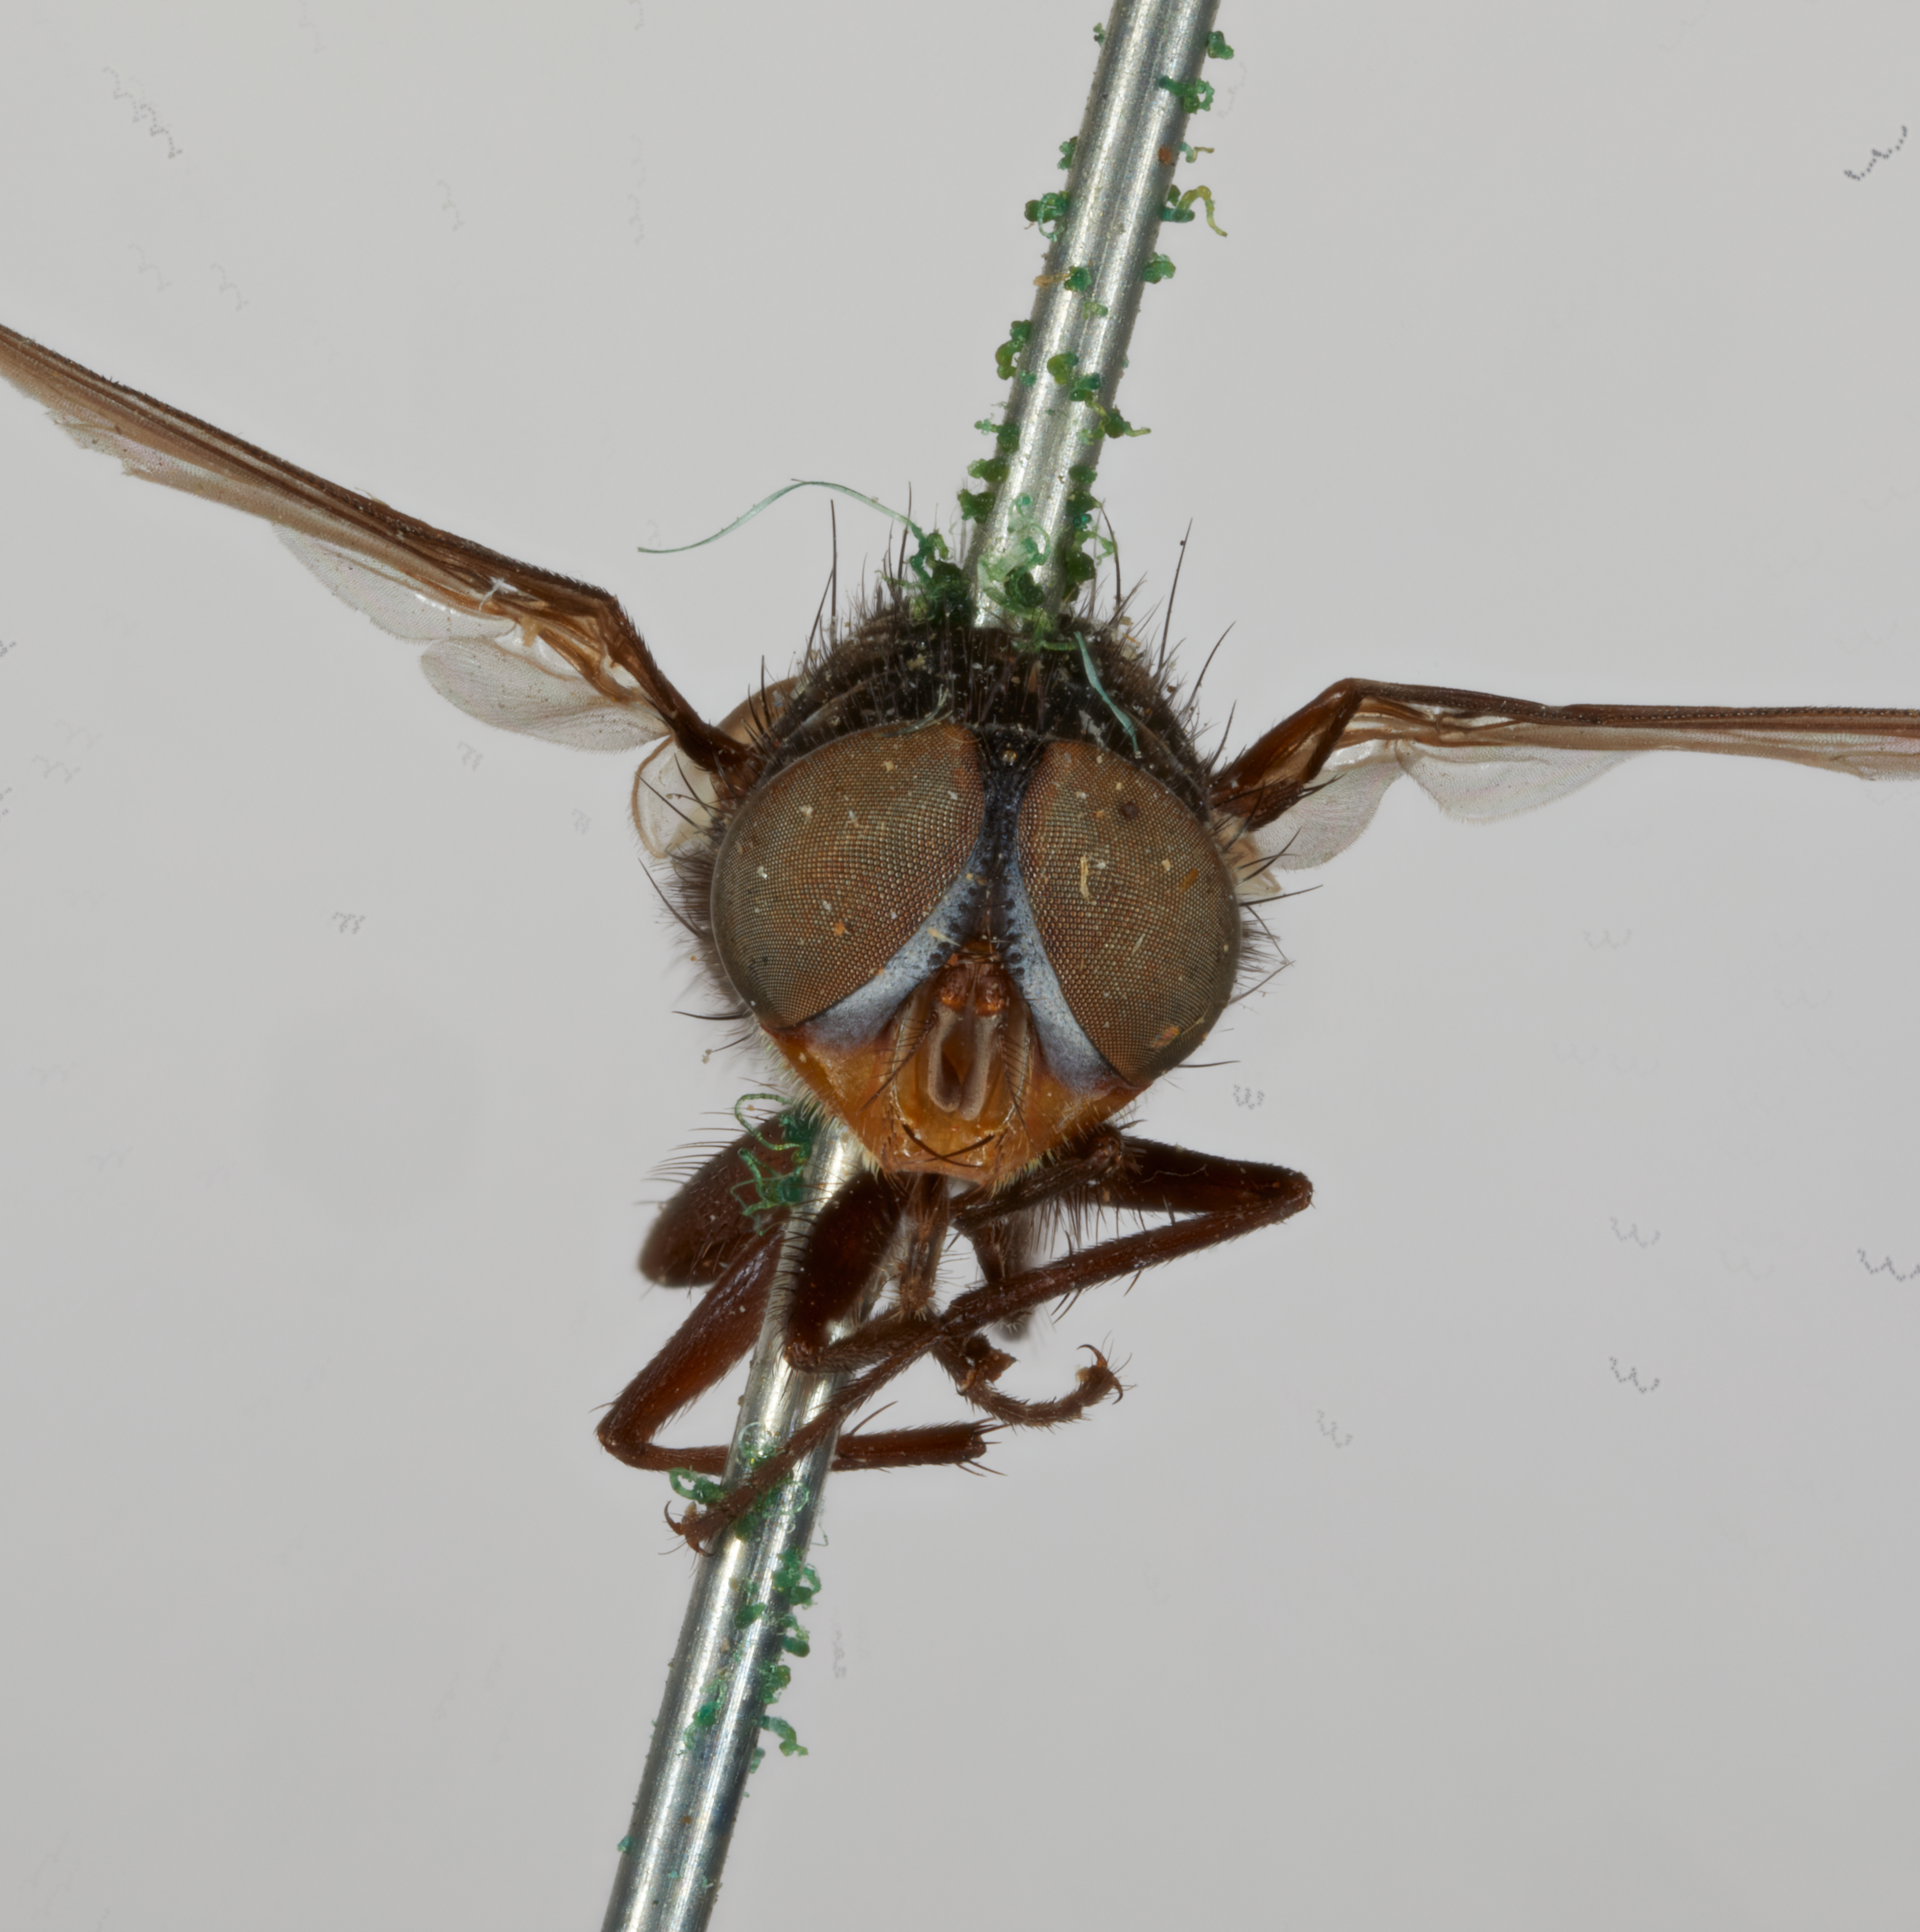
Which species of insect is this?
Cochliomyia aldrichi
